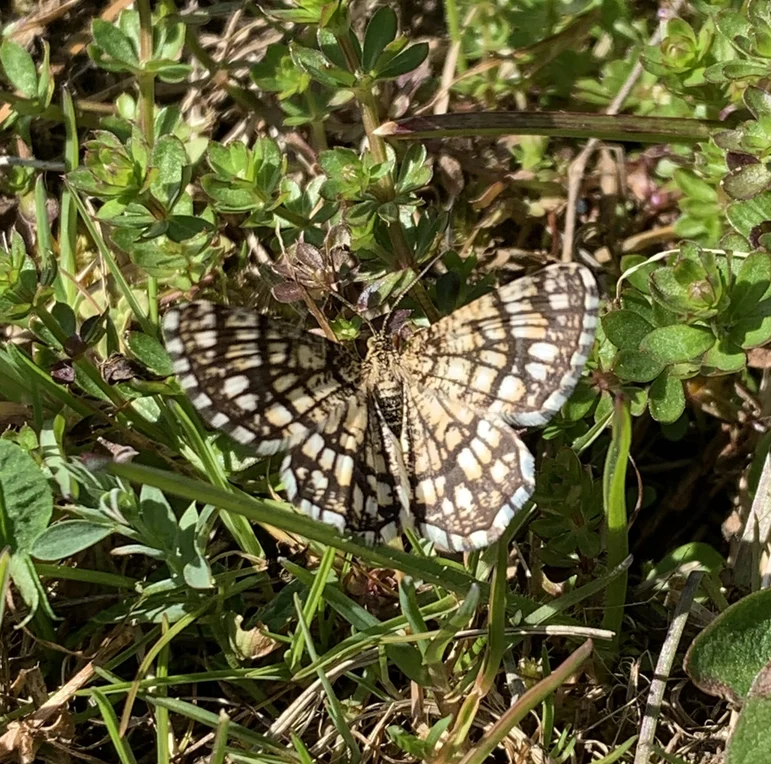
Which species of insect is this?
Chiasmia clathrata
